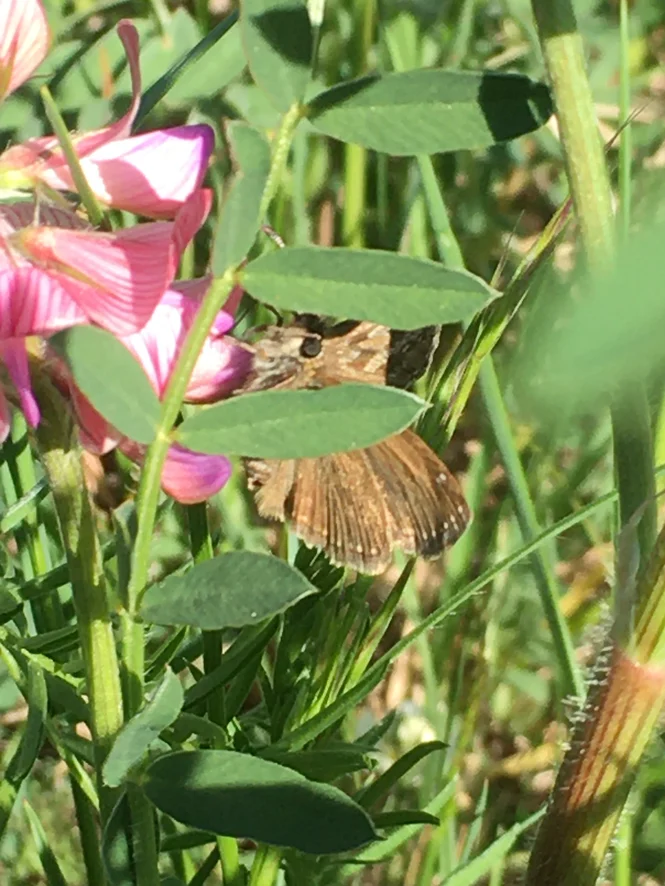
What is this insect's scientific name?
Erynnis tages
